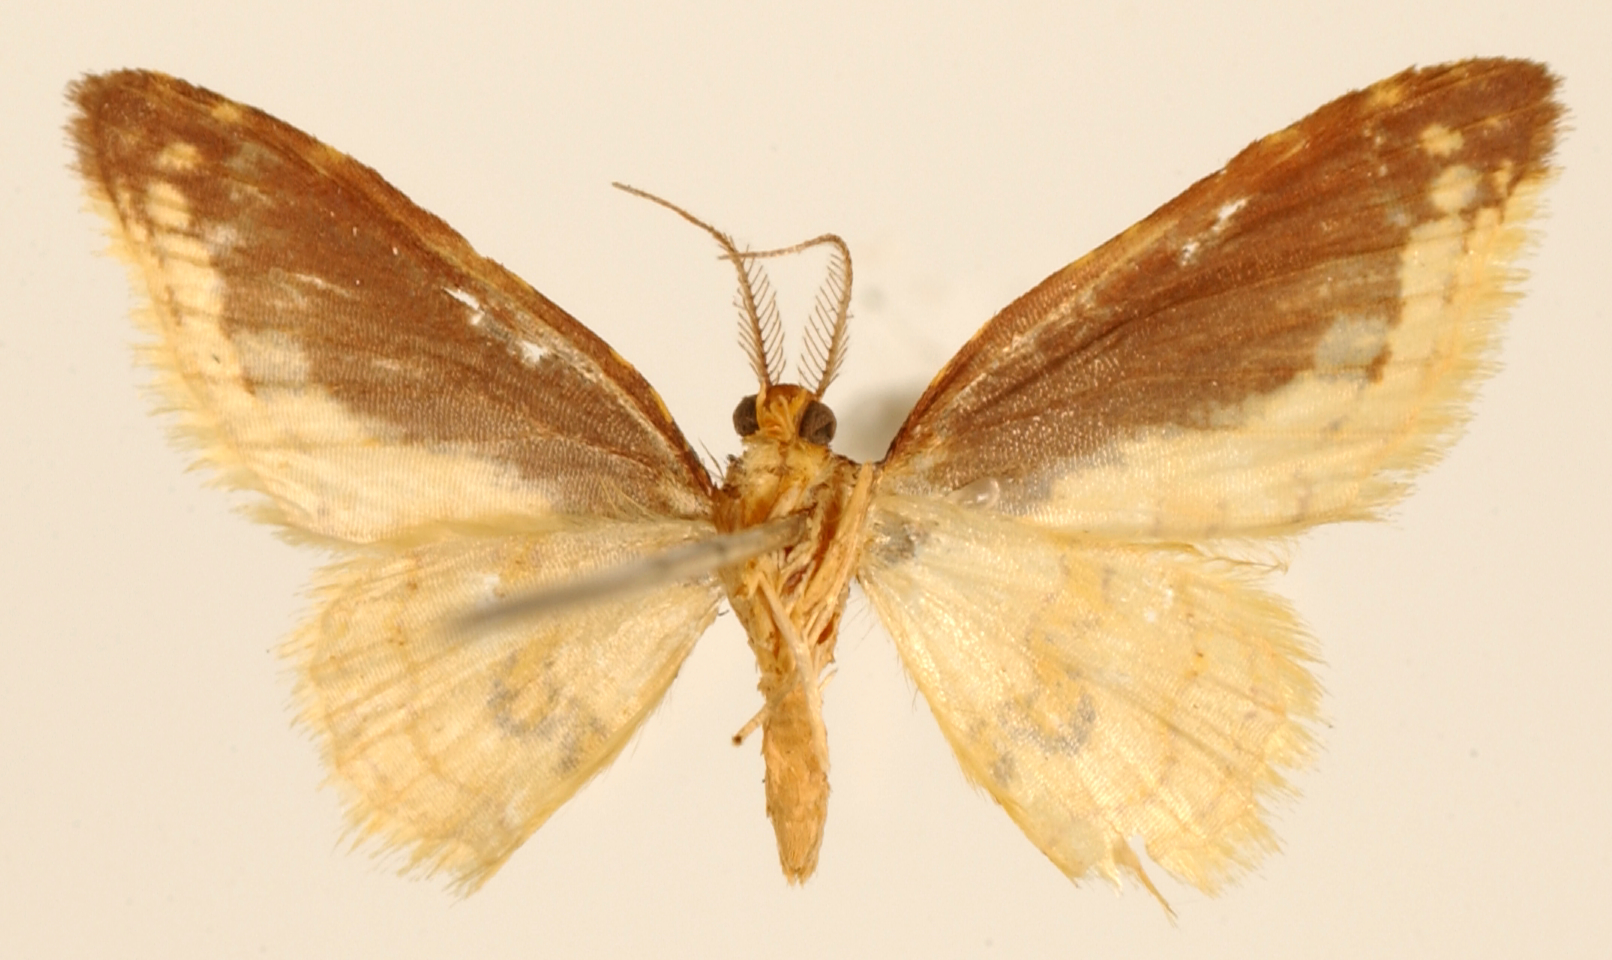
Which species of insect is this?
Cambogia tertulia
